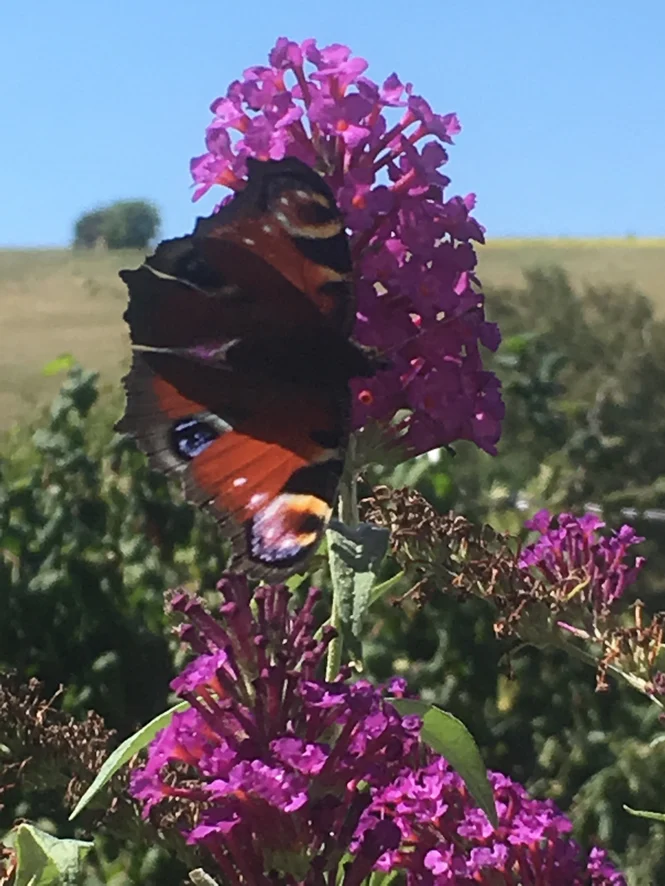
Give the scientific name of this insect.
Aglais io
